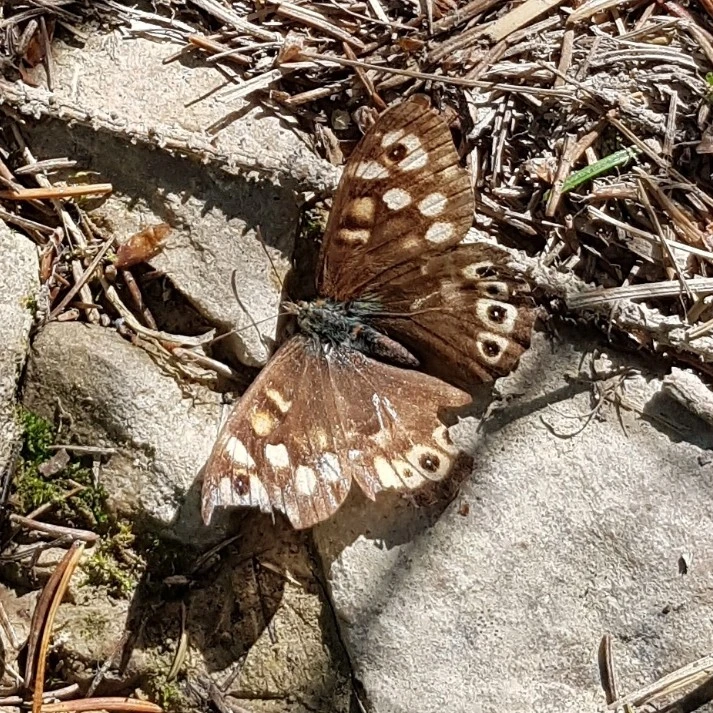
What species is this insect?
Pararge aegeria
